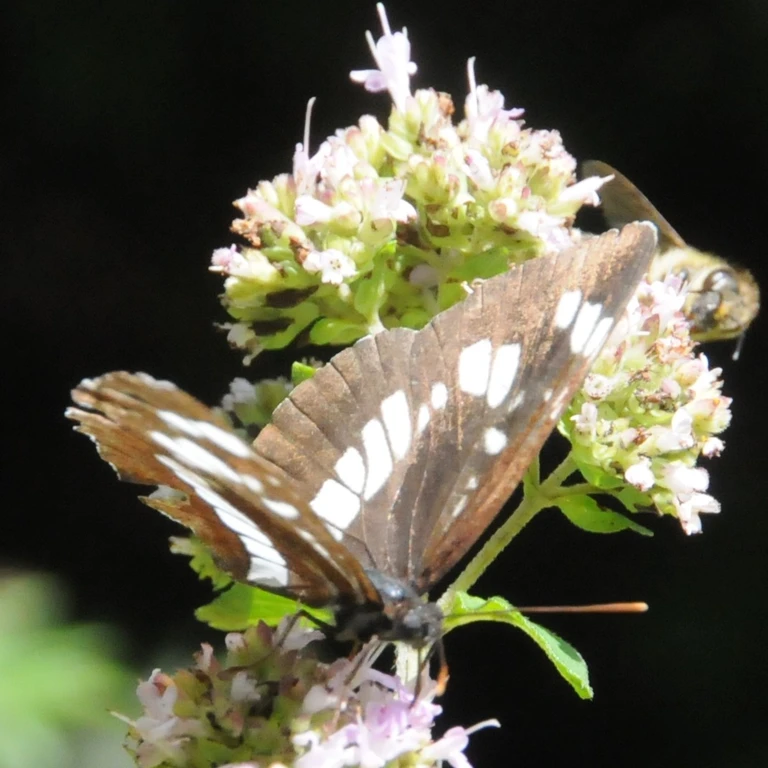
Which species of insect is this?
Neptis rivularis
